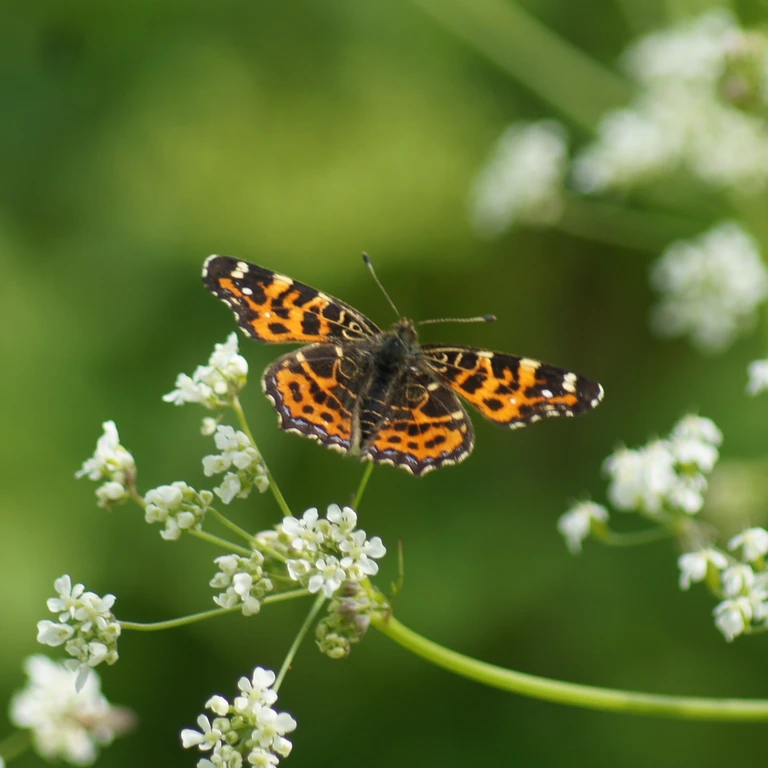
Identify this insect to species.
Araschnia levana
